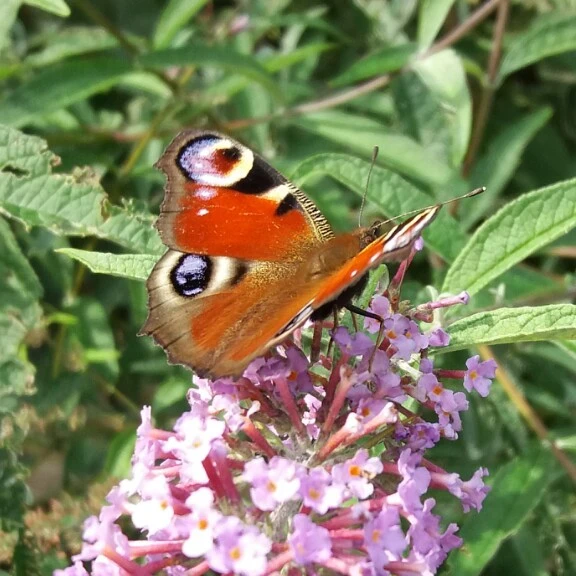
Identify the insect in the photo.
Aglais io
